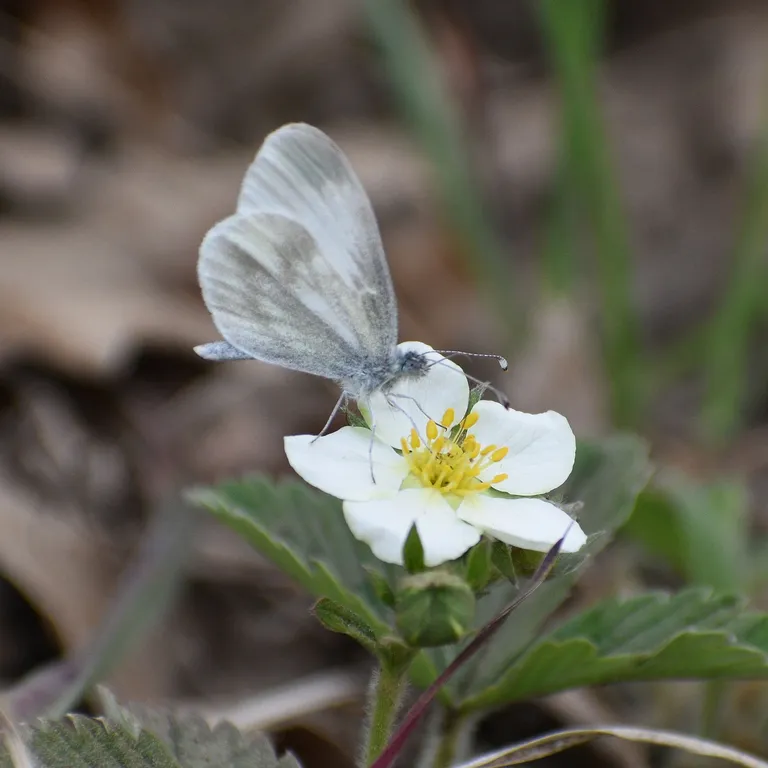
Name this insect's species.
Leptidea sinapis/juvernica
